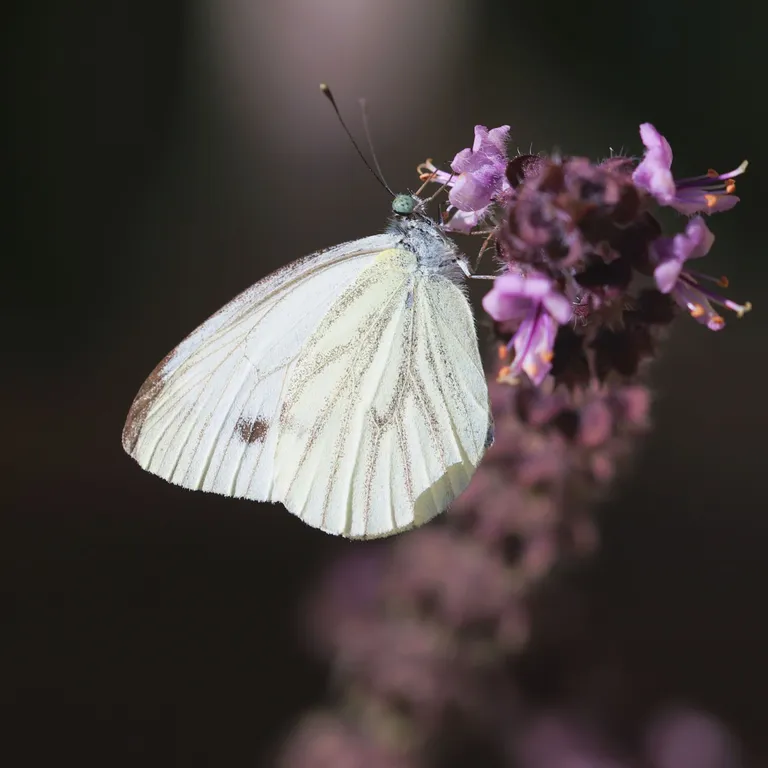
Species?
Pieris napi
